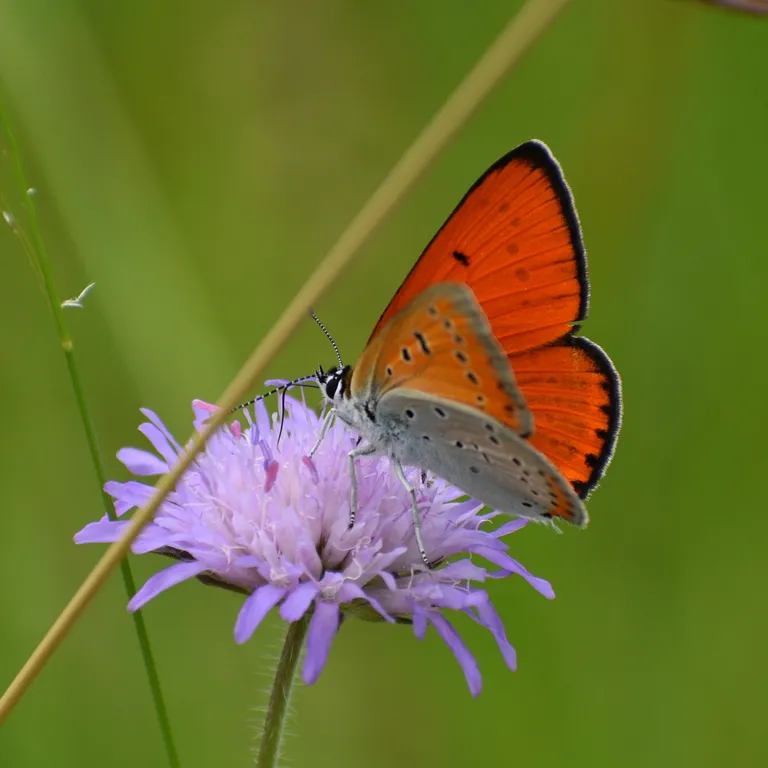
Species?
Lycaena dispar
